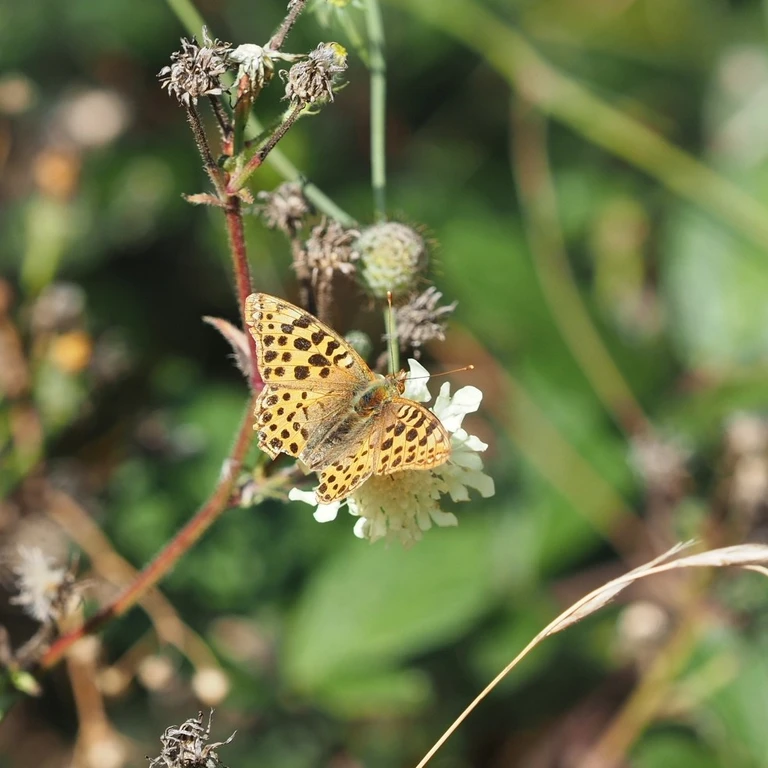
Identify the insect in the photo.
Issoria lathonia
